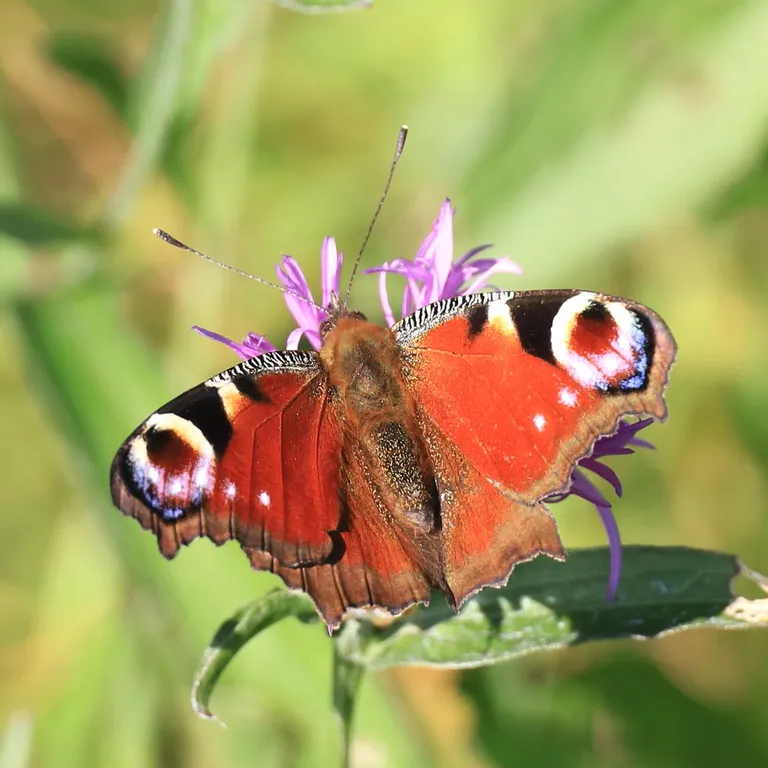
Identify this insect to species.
Aglais io
